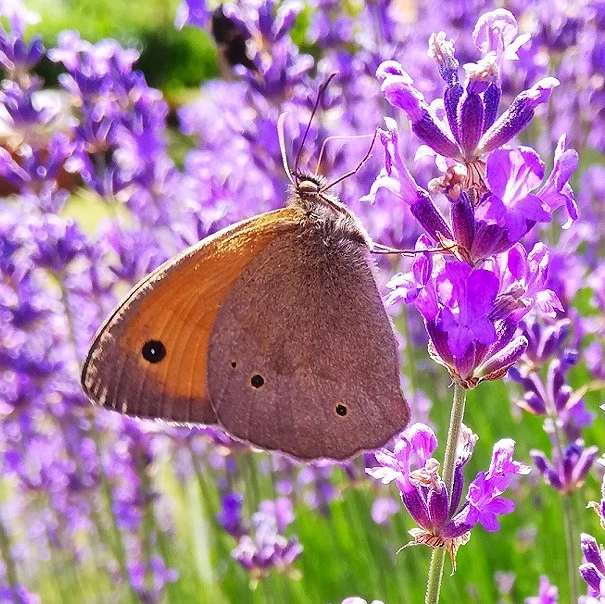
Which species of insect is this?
Maniola jurtina
